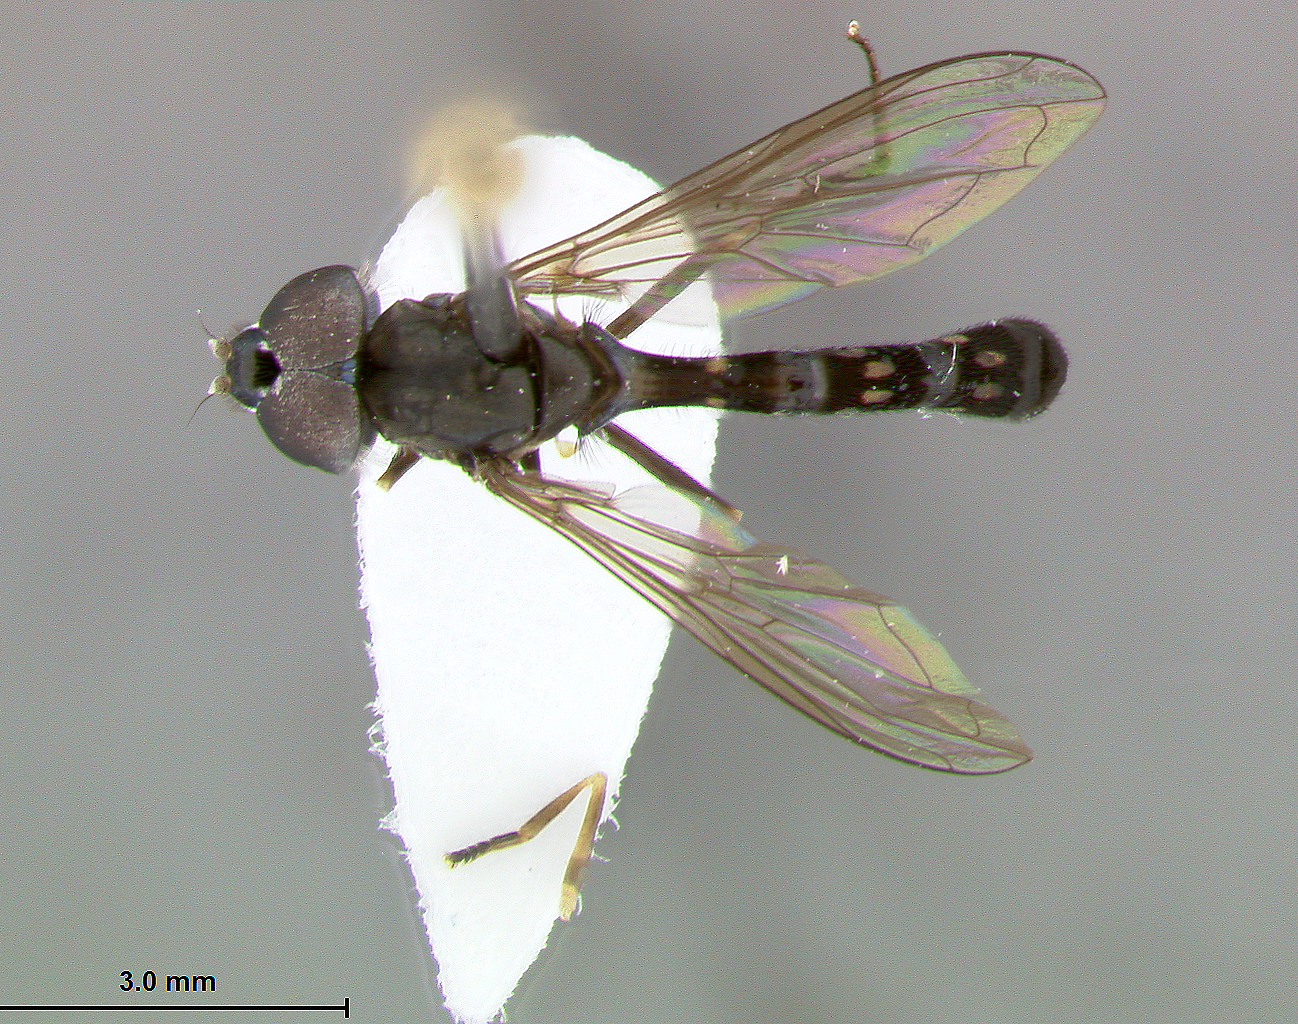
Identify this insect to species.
Pelecinobaccha waynei
